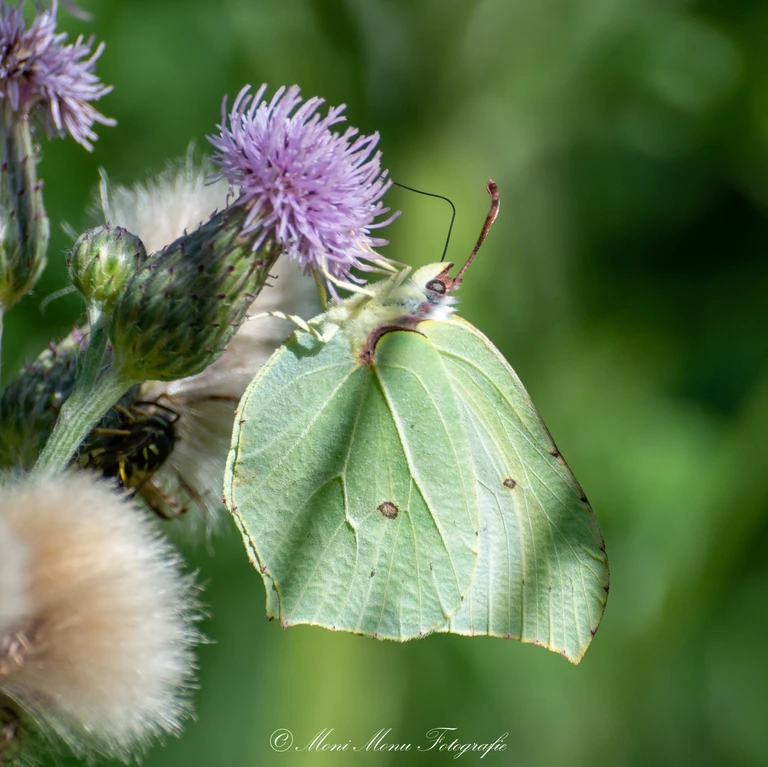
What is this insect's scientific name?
Gonepteryx rhamni
